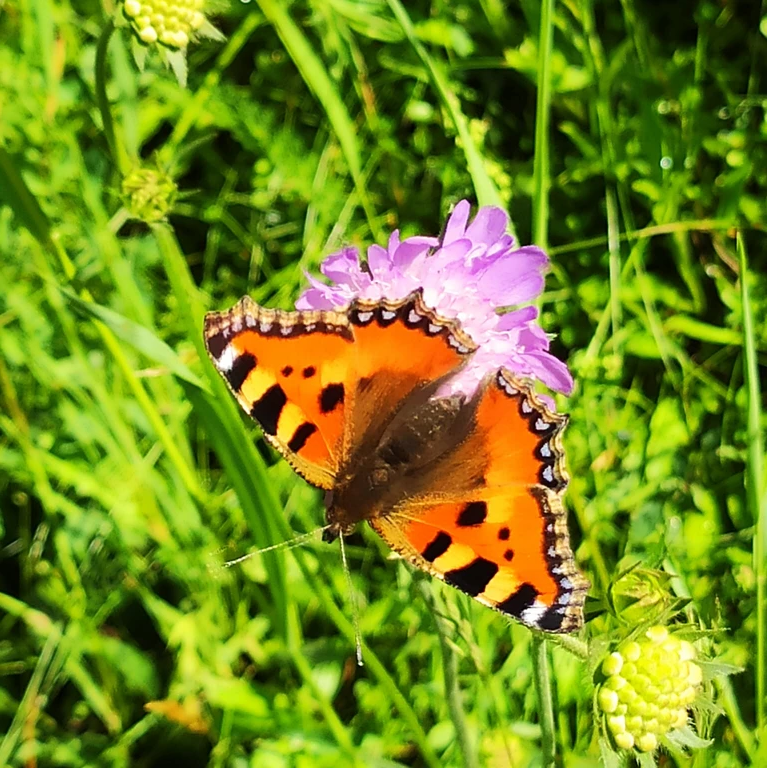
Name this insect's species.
Aglais urticae
